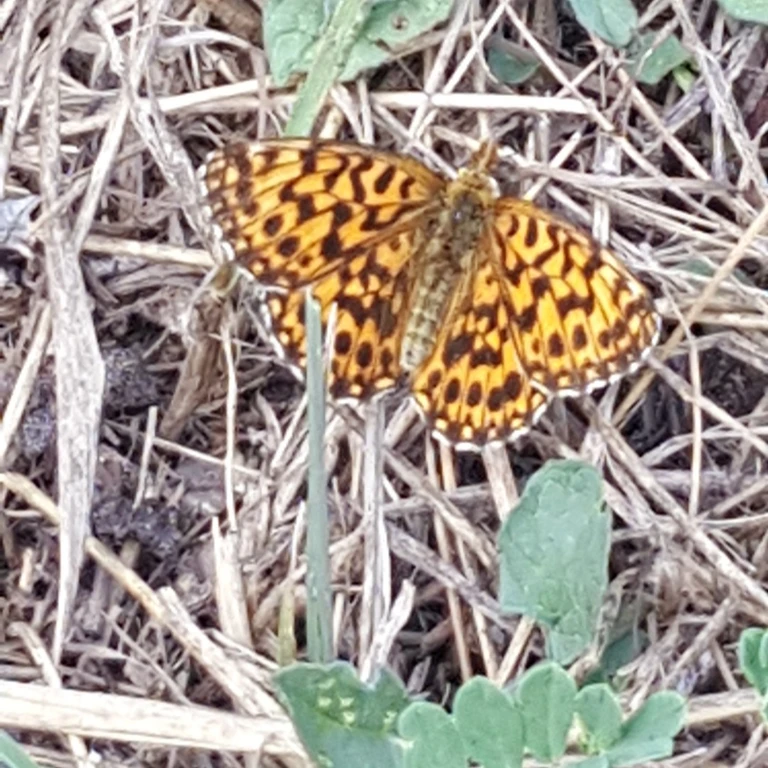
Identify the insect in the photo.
Boloria dia
